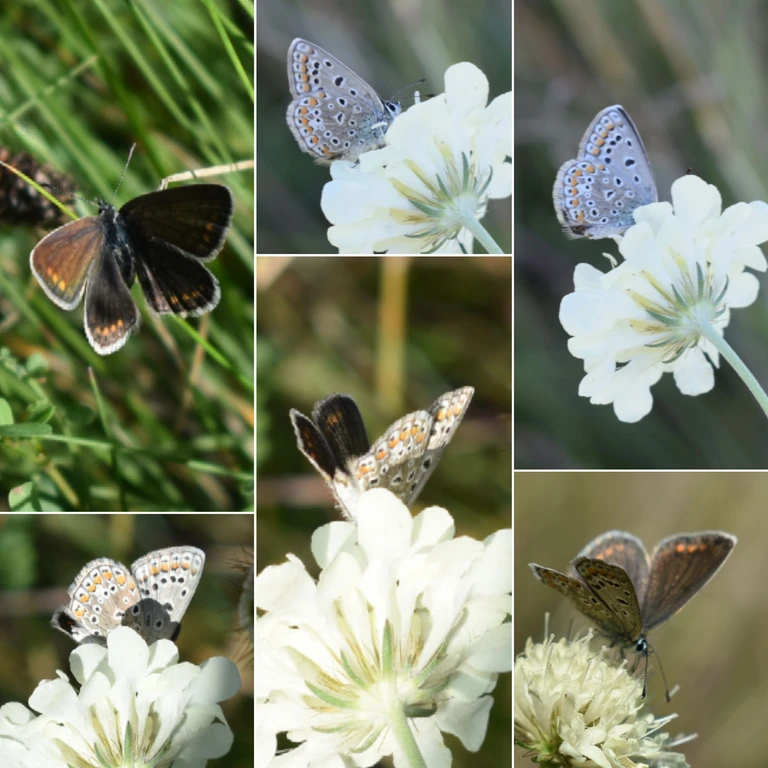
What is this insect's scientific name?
Polyommatus icarus
